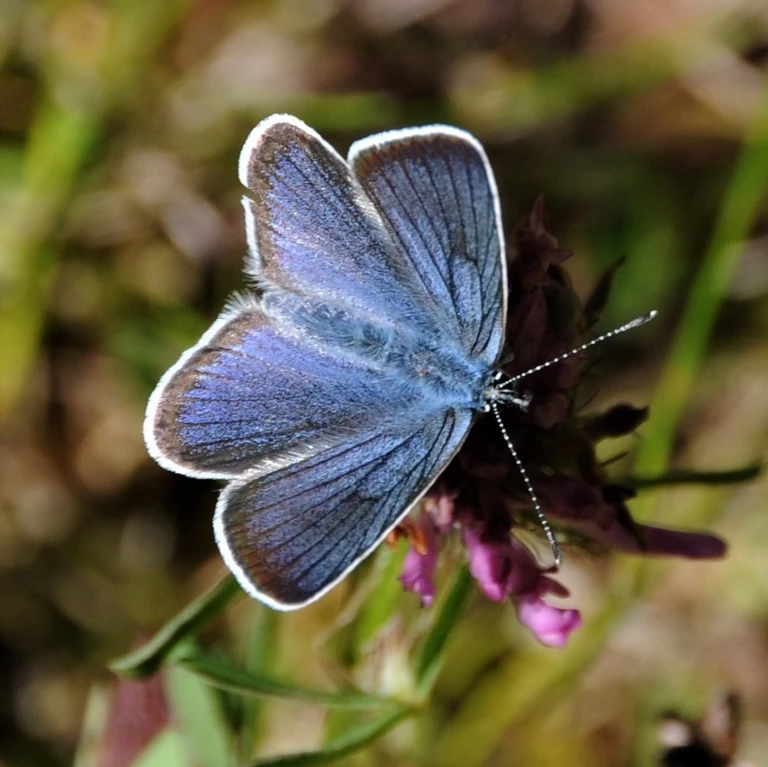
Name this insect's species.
Cyaniris semiargus
